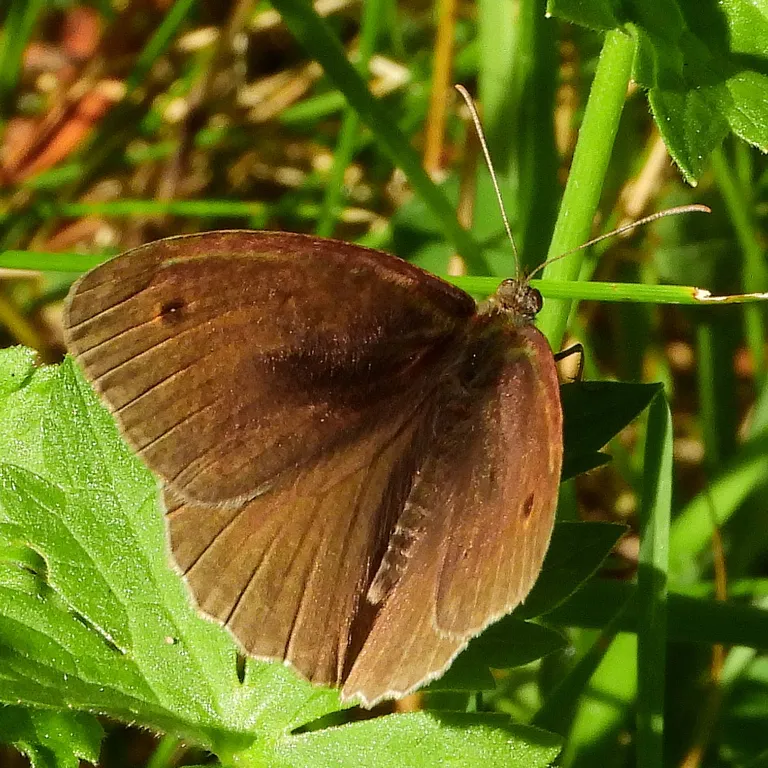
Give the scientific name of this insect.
Maniola jurtina
